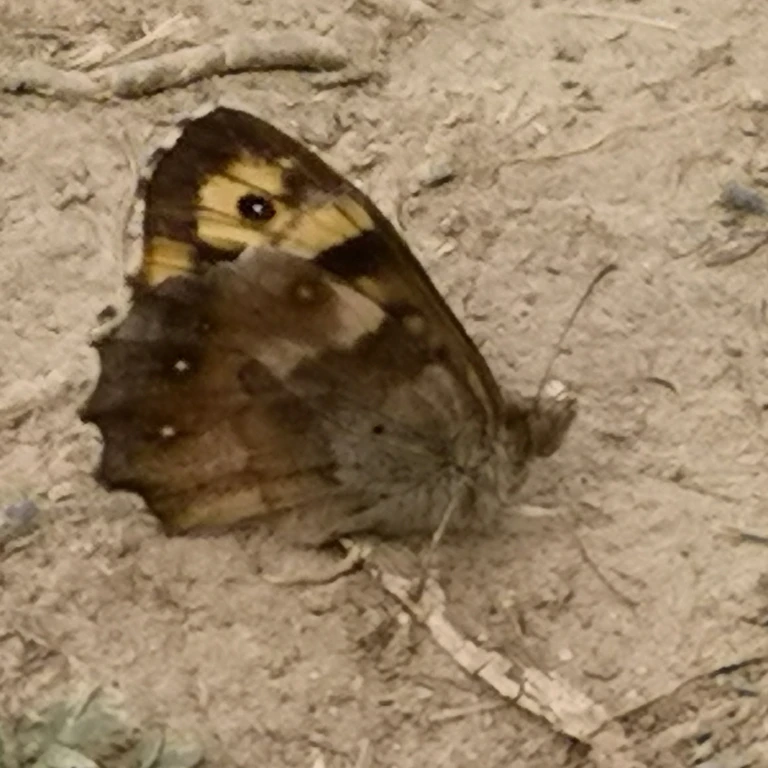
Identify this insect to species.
Pararge aegeria
